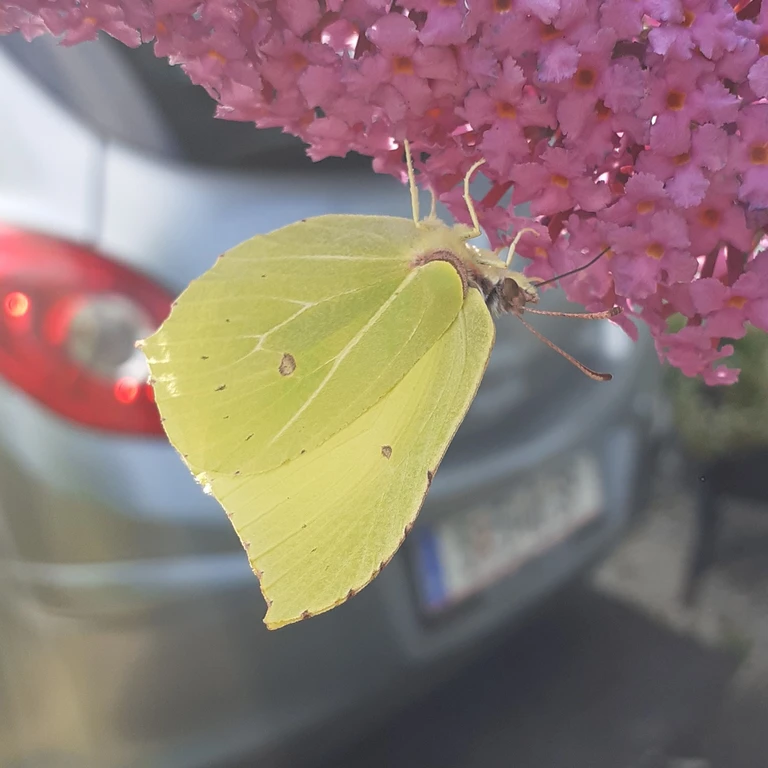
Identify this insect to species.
Gonepteryx rhamni
